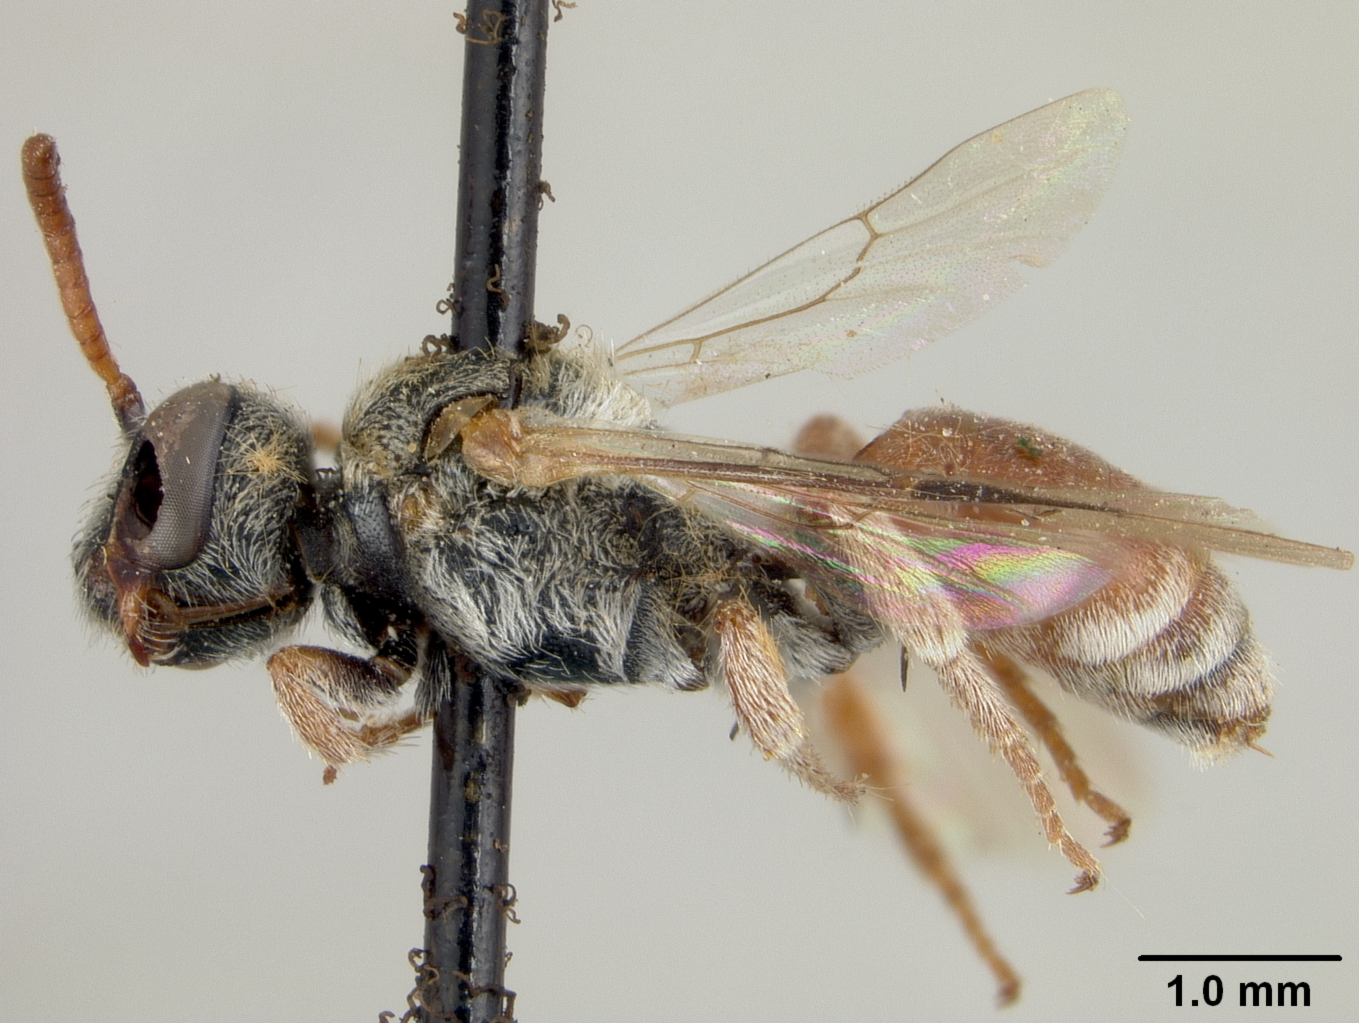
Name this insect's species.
Pasites indicus
